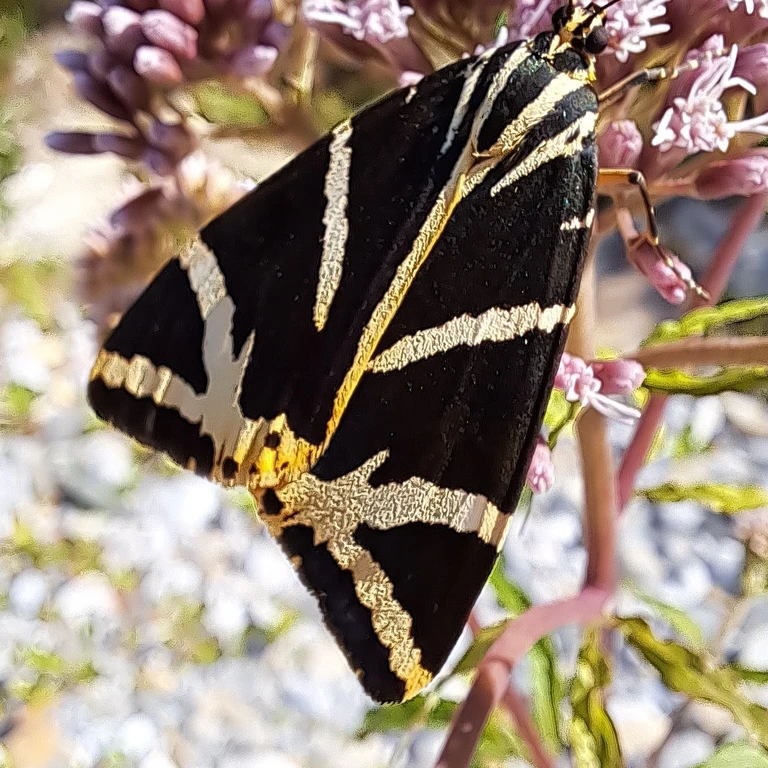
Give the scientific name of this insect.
Euplagia quadripunctaria
